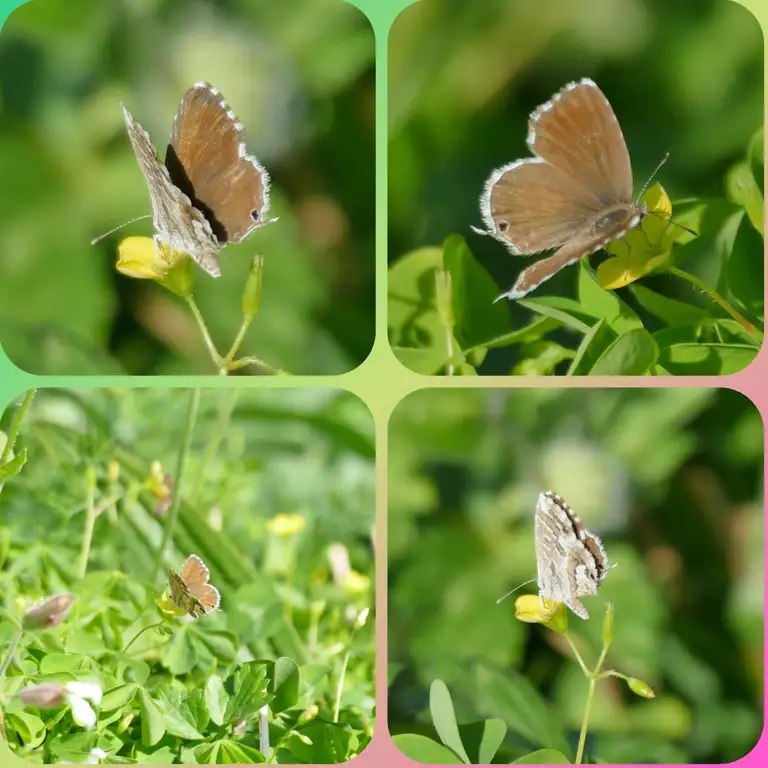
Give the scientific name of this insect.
Cacyreus marshalli
